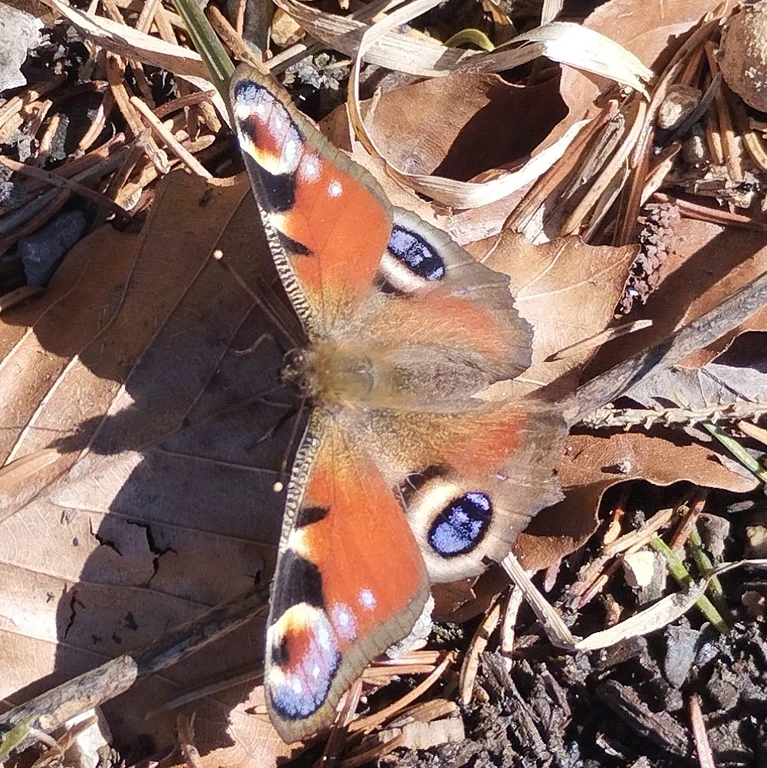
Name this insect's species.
Aglais io
